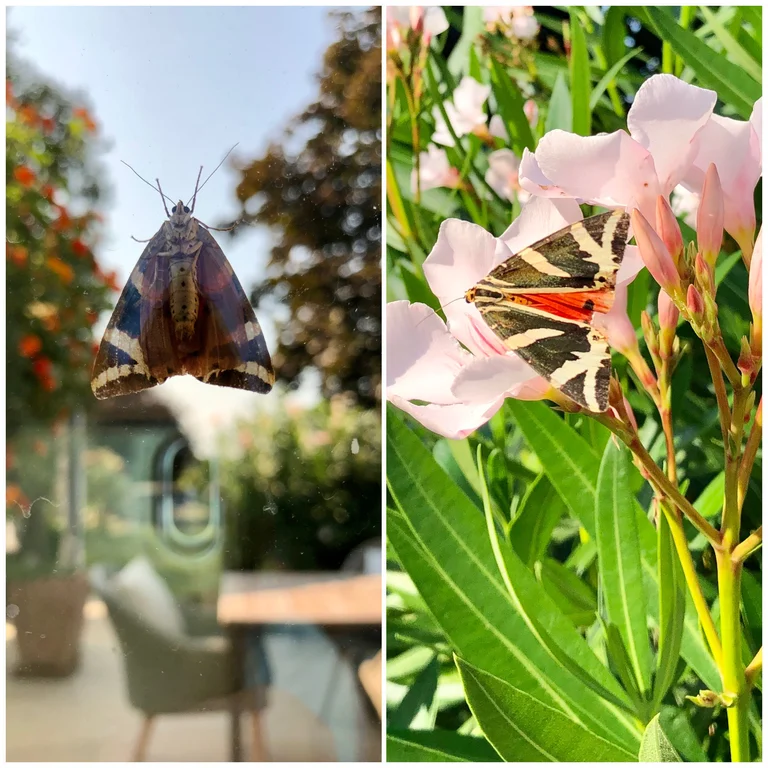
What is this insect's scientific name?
Euplagia quadripunctaria
